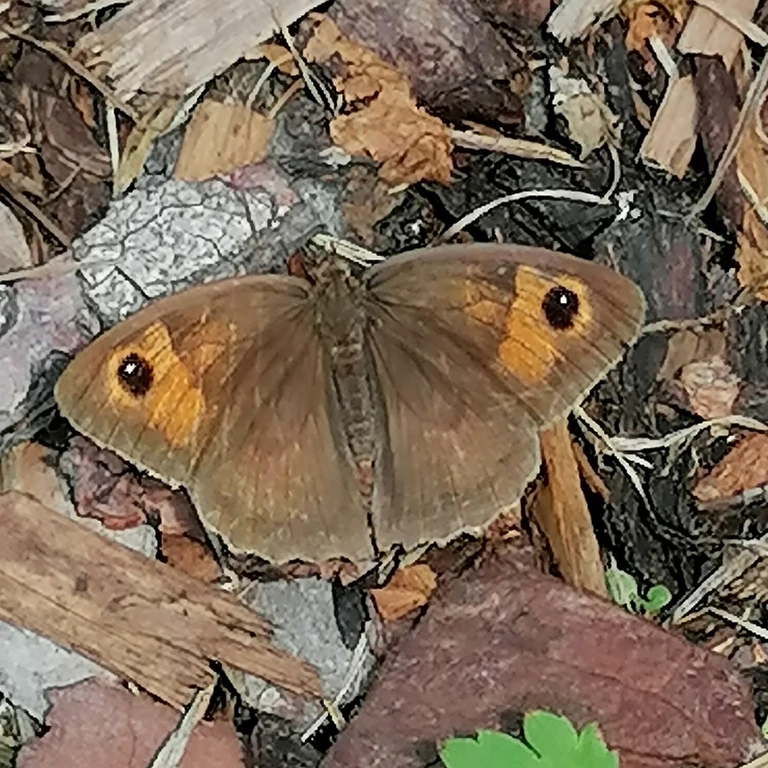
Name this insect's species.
Maniola jurtina
